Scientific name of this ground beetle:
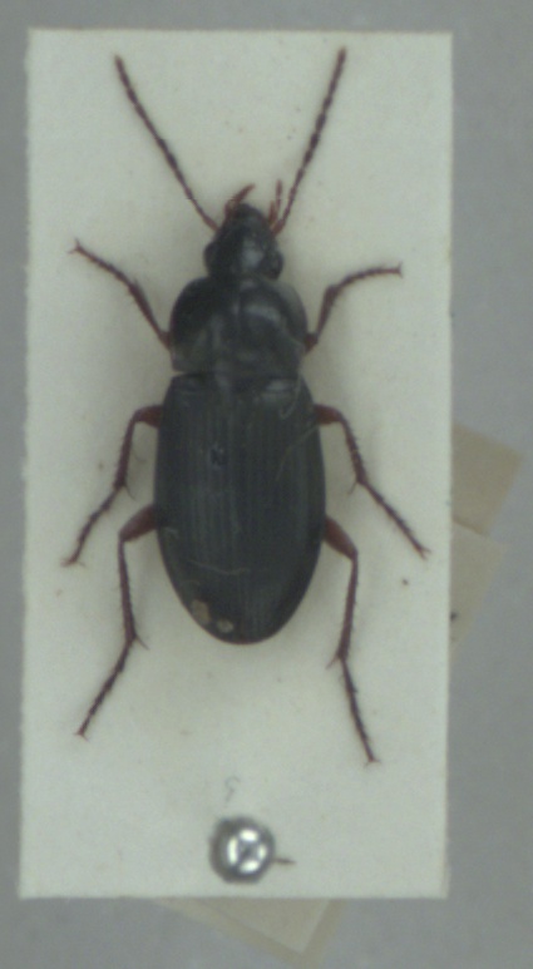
Calathus erratus
